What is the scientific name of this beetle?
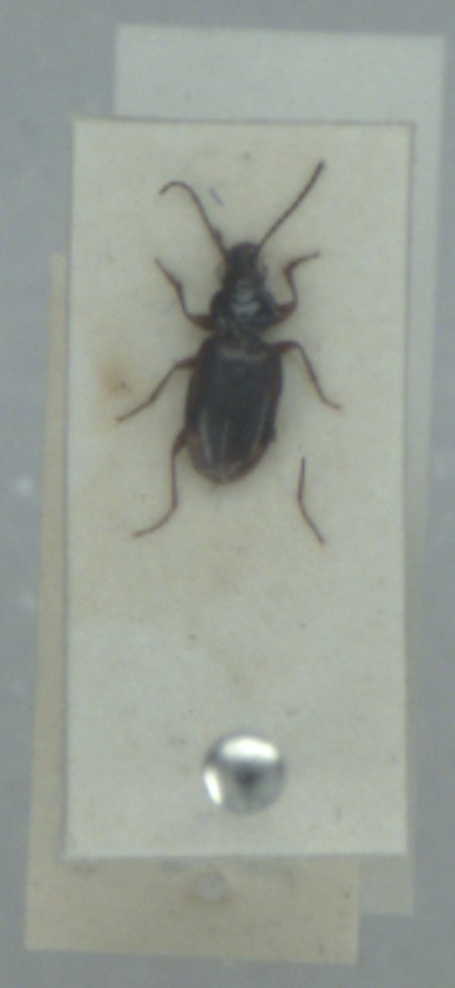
Bembidion lunulatum
